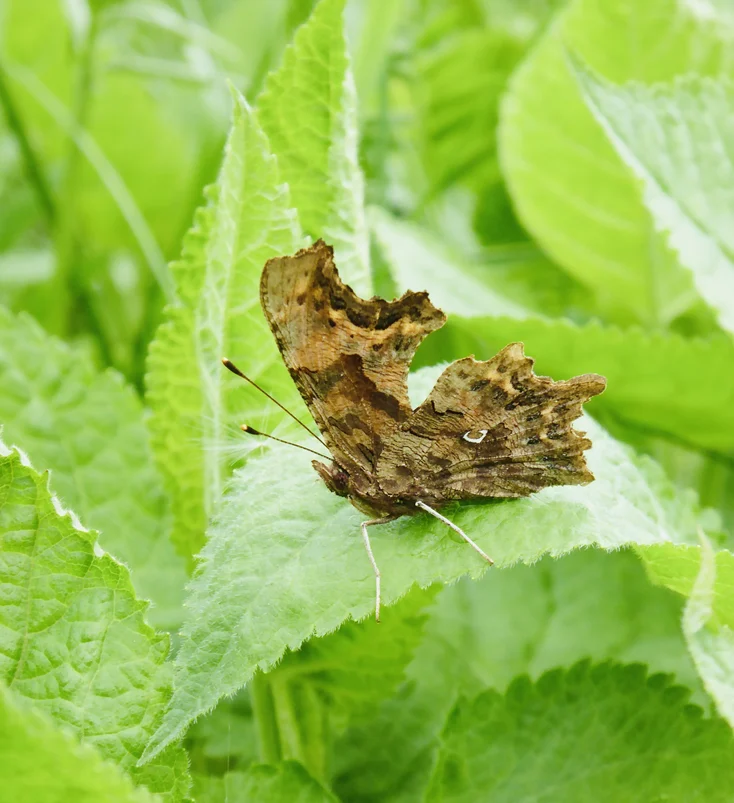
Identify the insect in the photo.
Polygonia c-album
